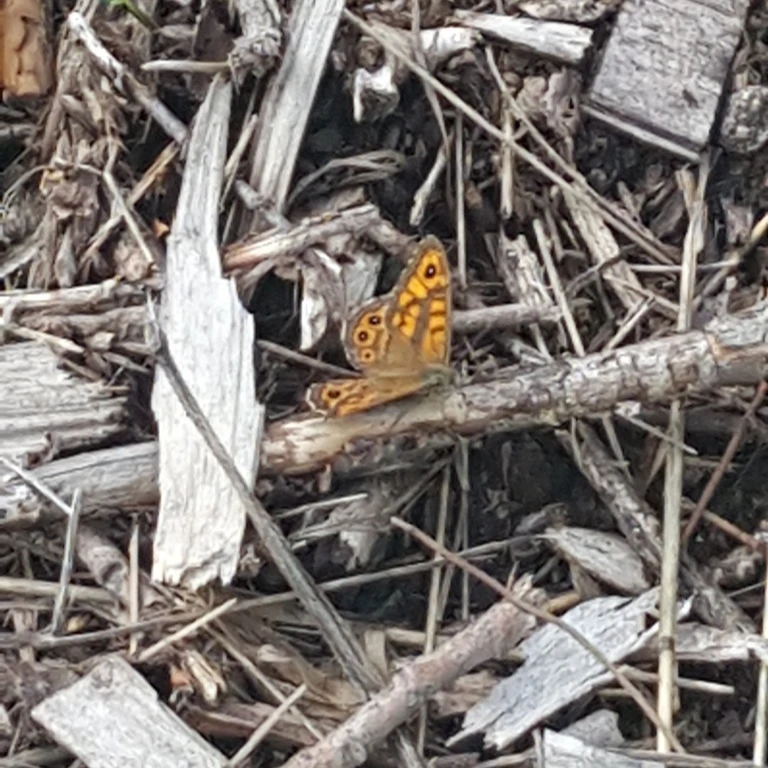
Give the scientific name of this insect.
Lasiommata megera (also Pararge megera)
